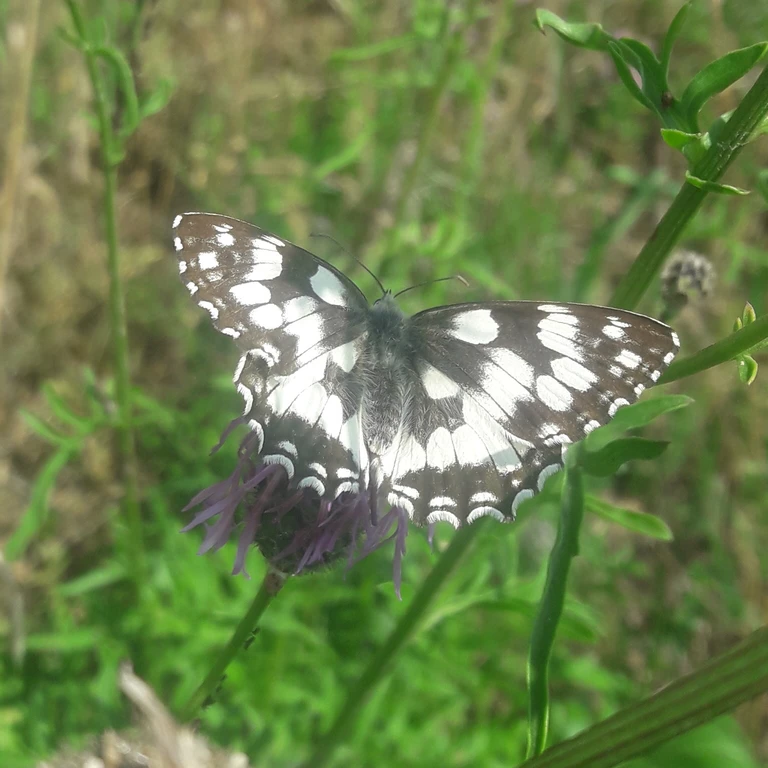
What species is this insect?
Melanargia galathea
